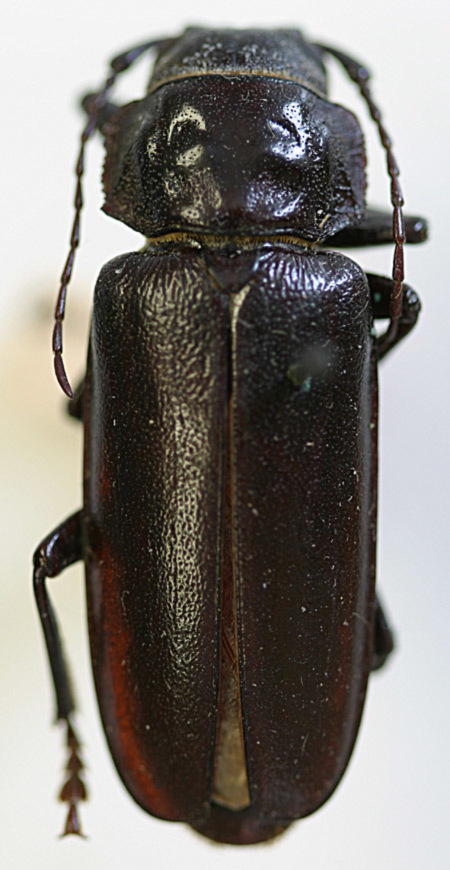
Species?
Archodontes melanopus (also Archodontes aridus)
